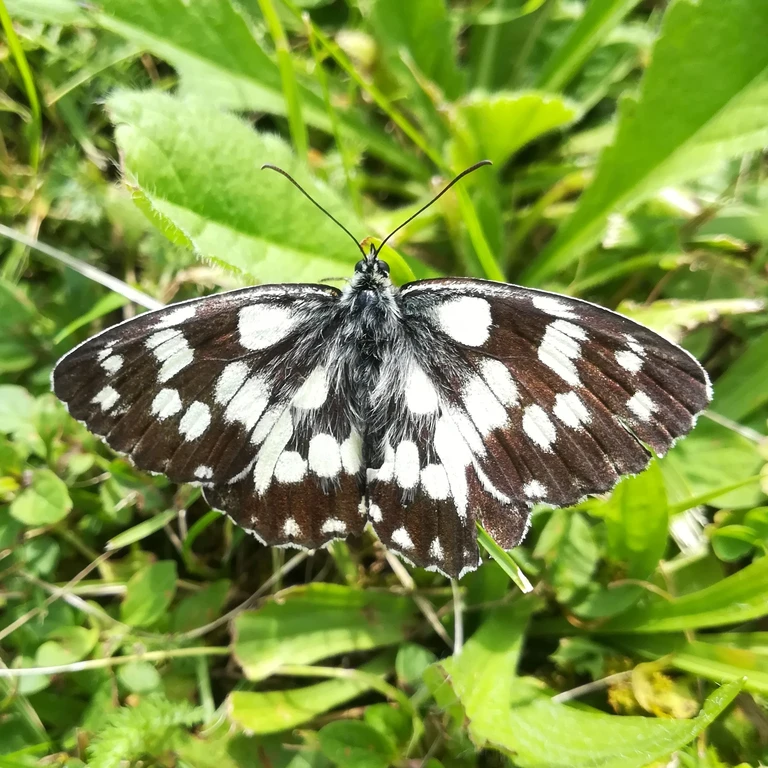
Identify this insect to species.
Melanargia galathea
